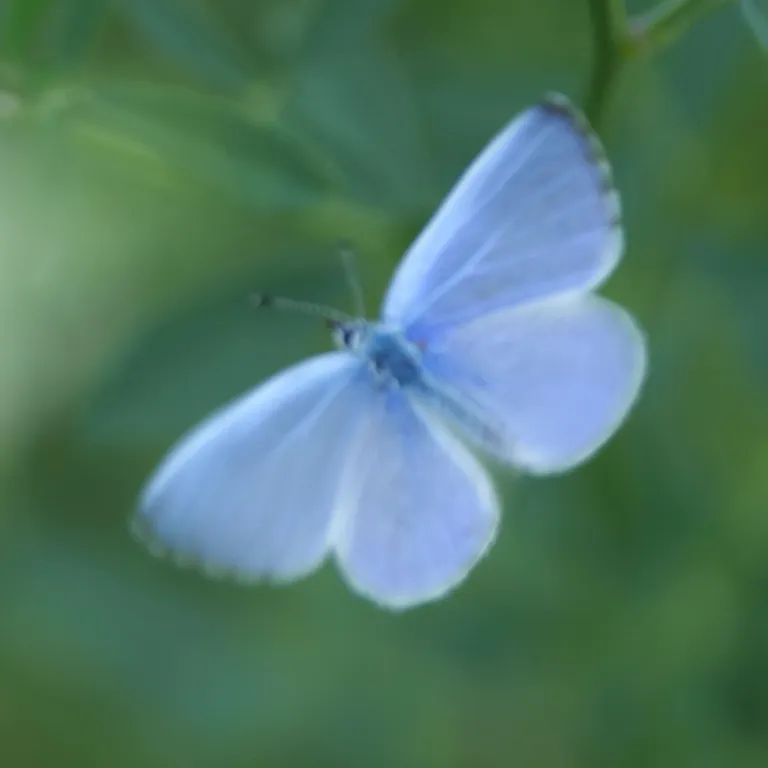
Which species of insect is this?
Celastrina argiolus
